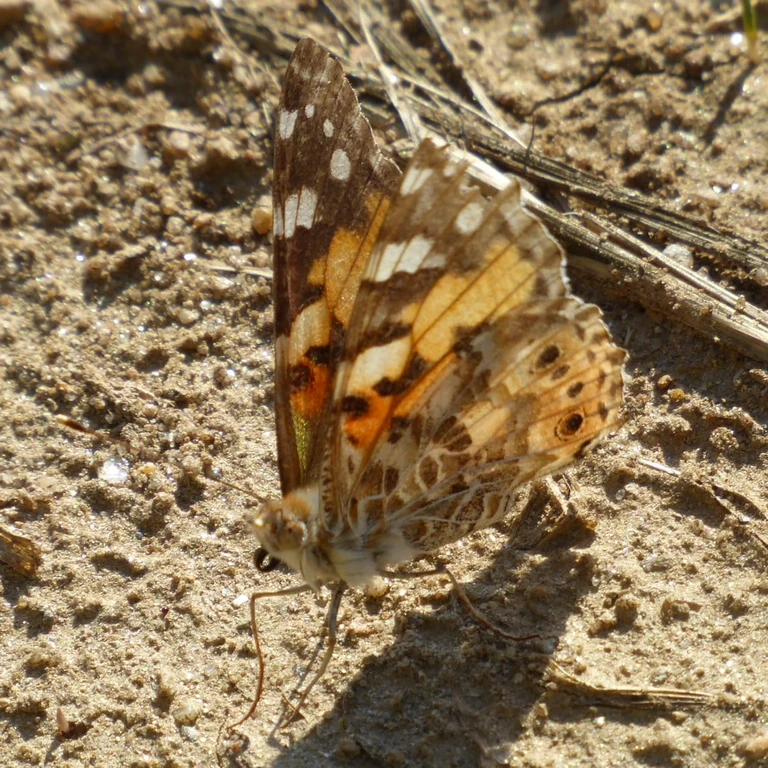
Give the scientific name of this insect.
Vanessa cardui
